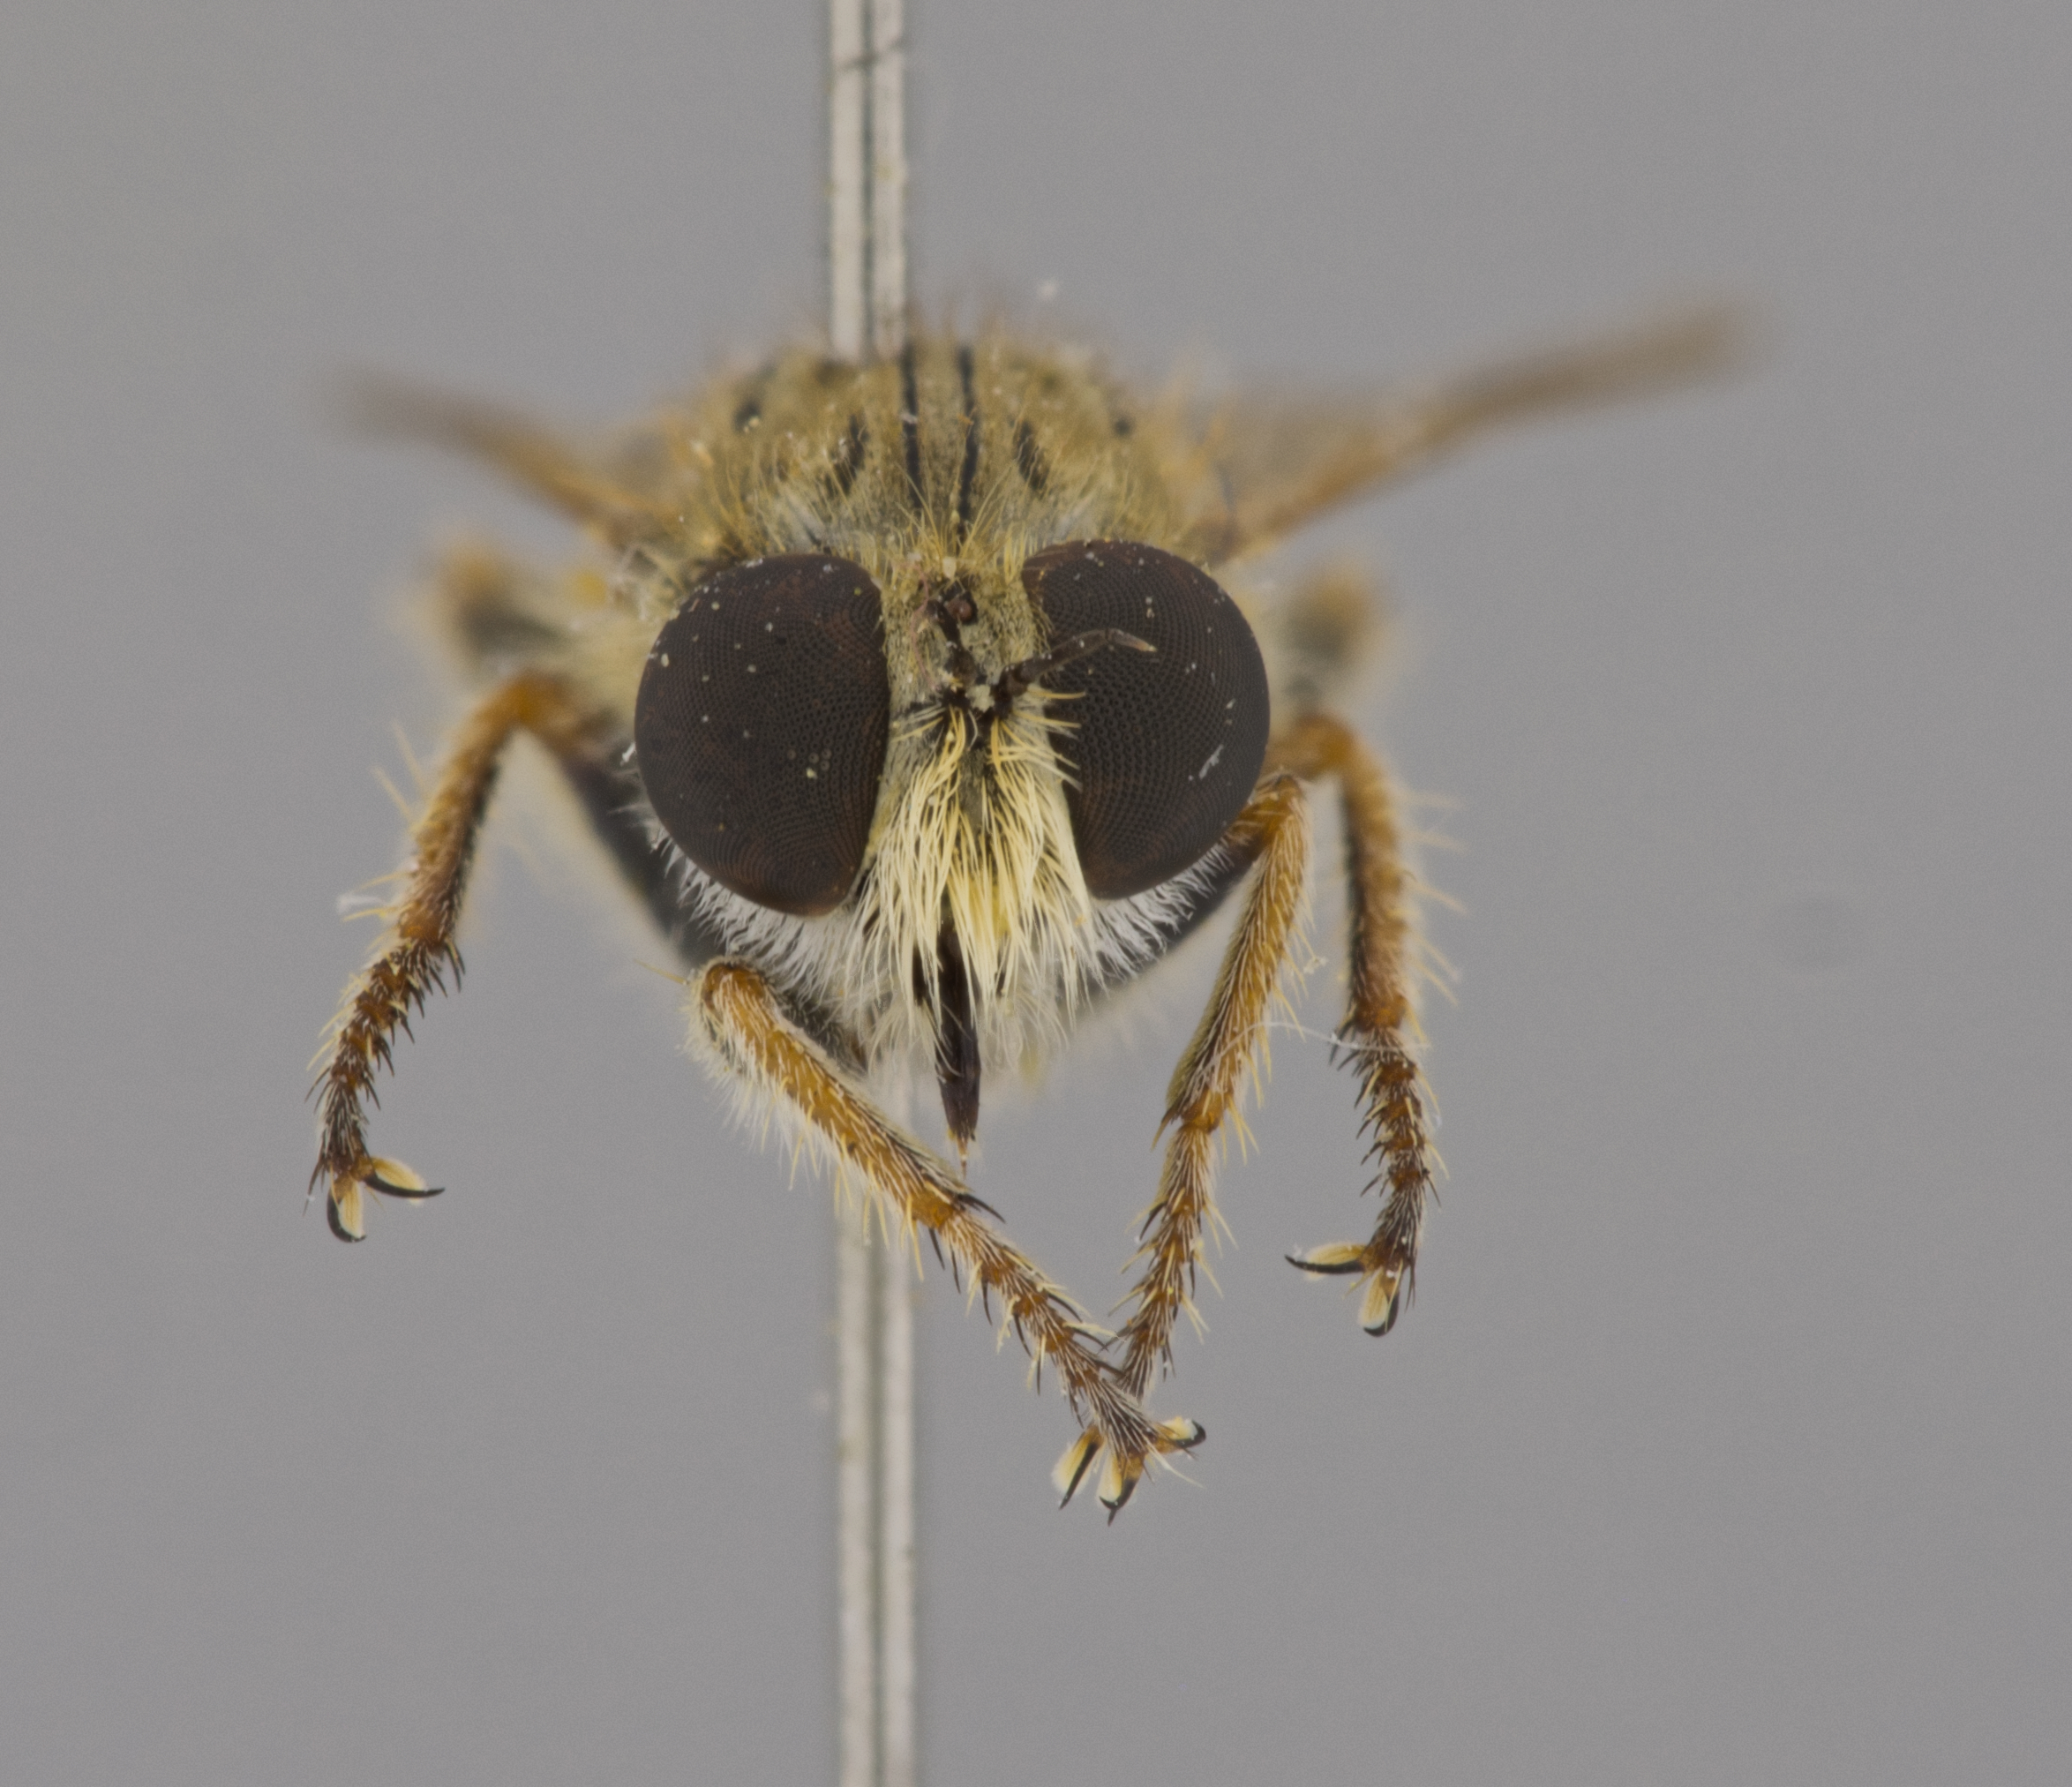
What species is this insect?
Amphisbetetus favillaceus
